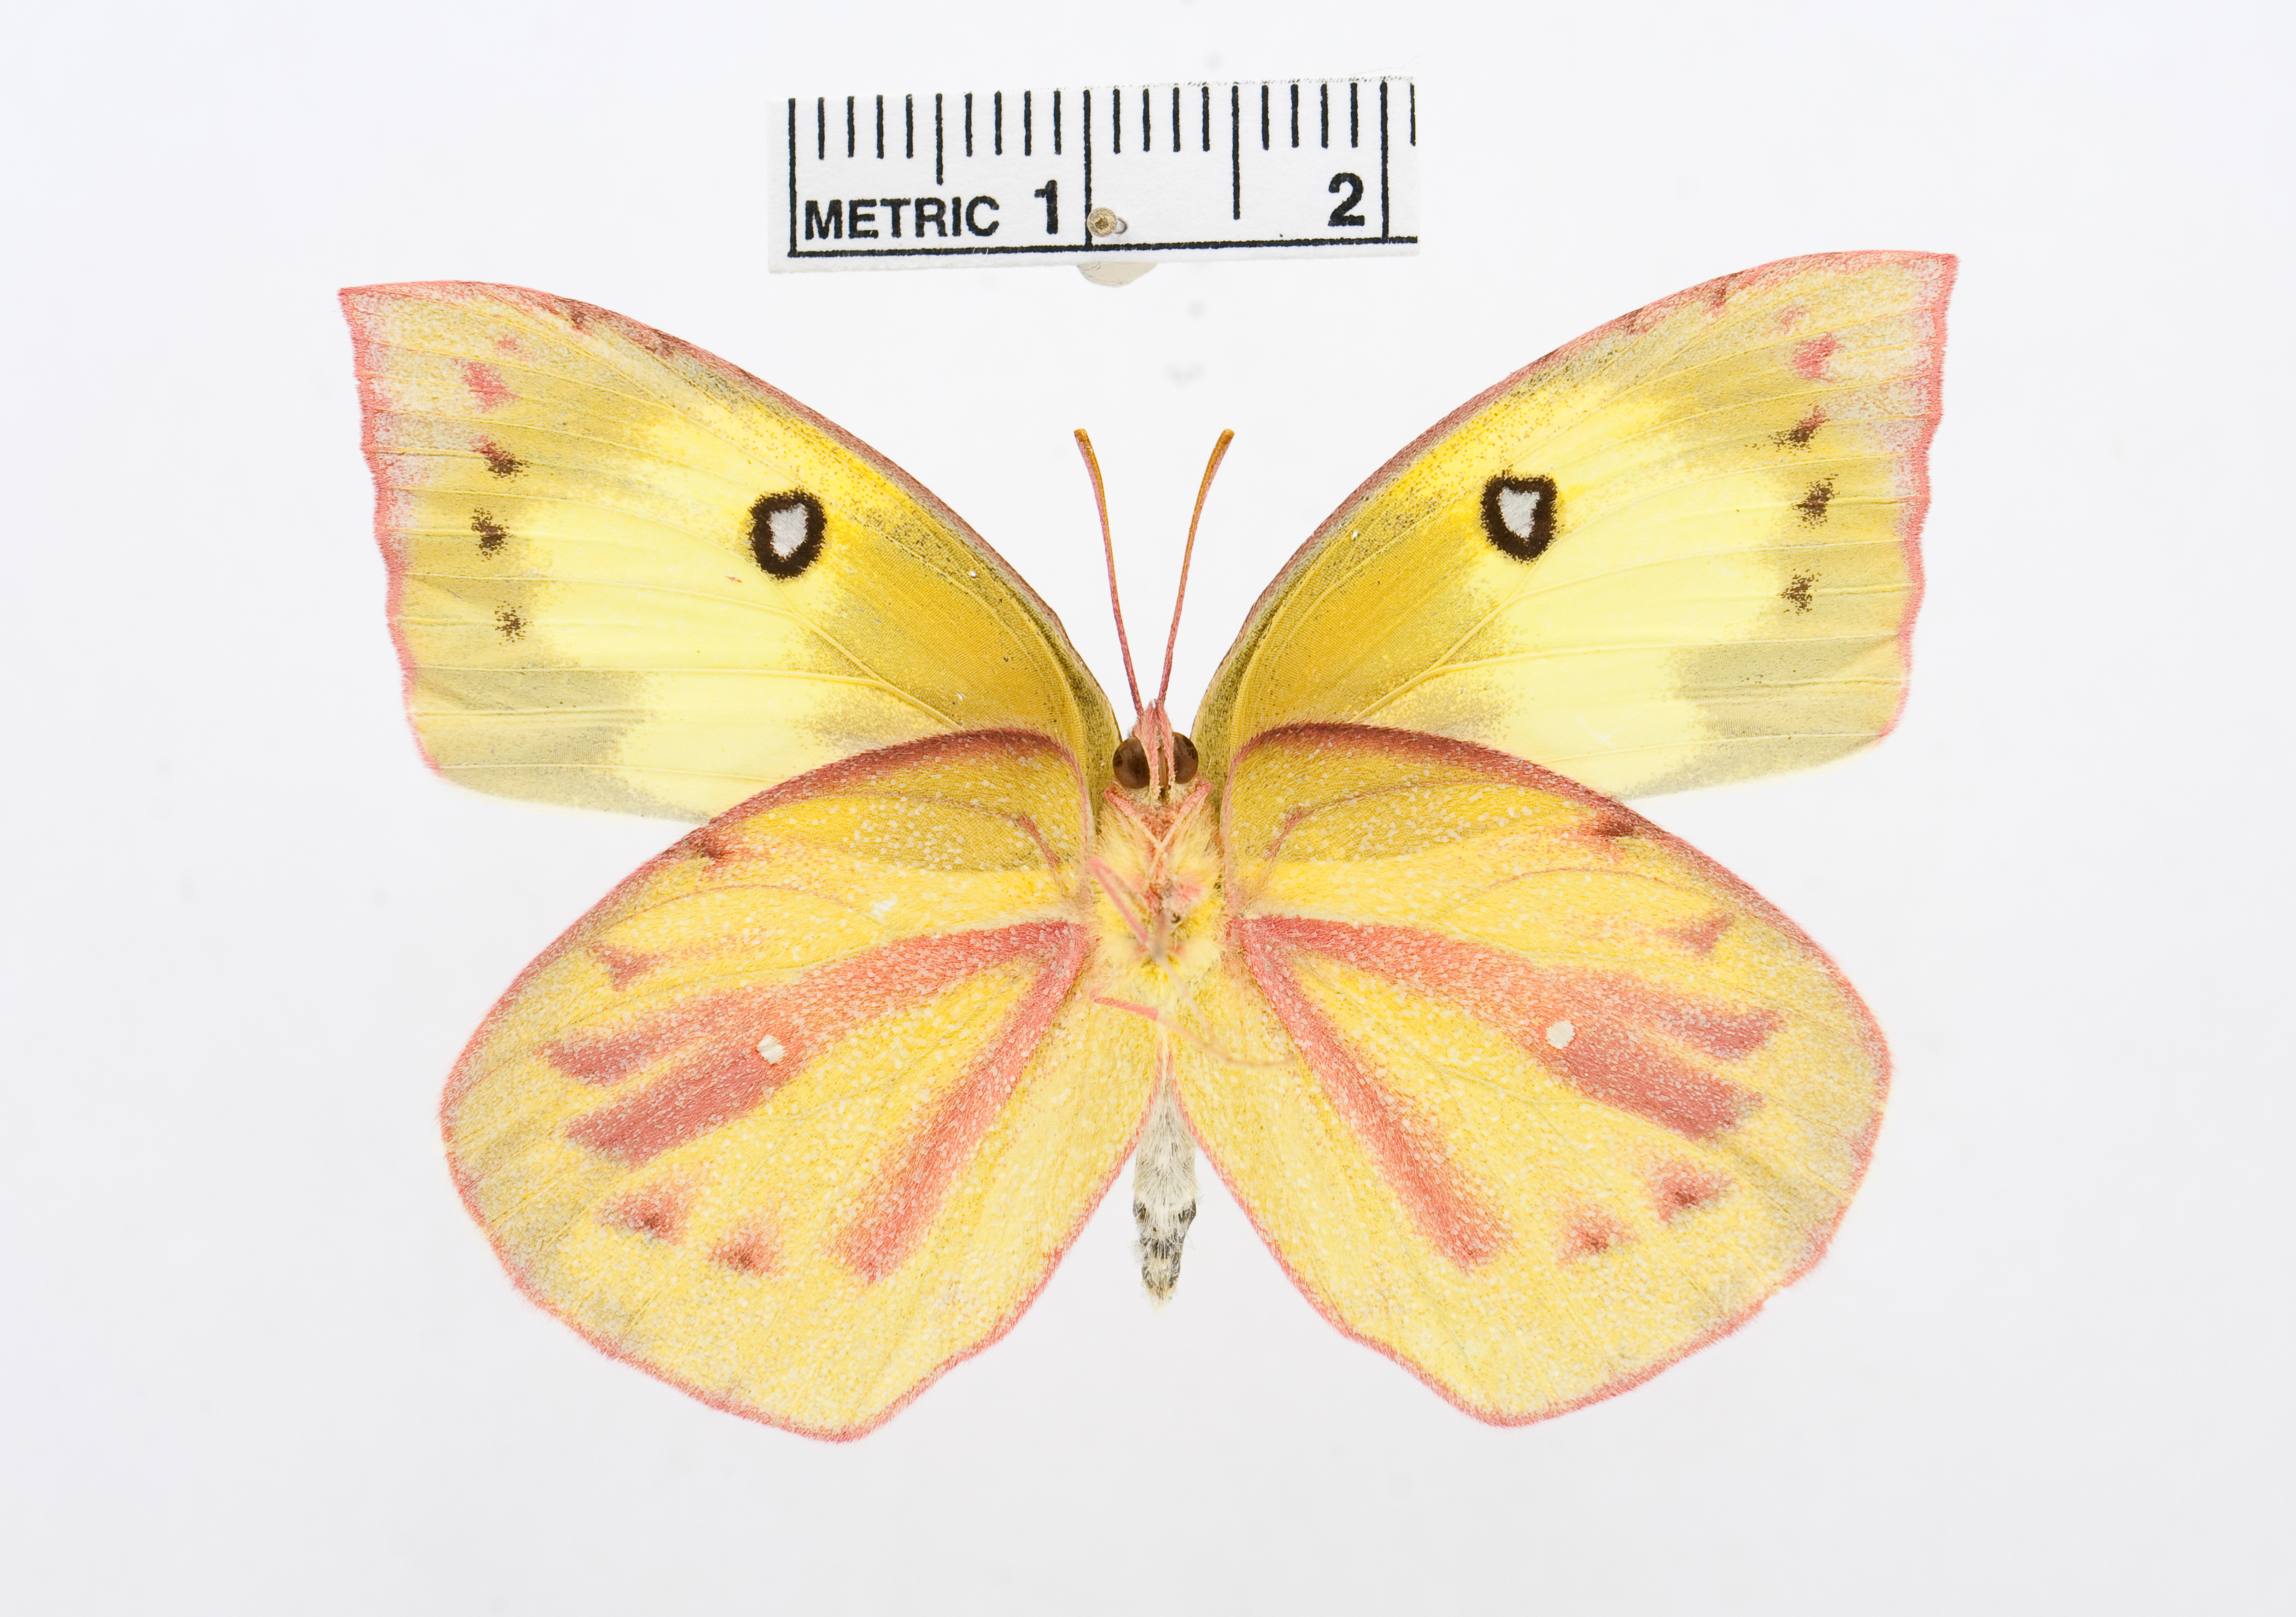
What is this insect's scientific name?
Zerene cesonia
